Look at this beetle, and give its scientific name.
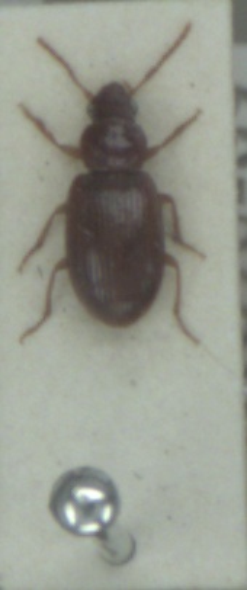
Bradycellus verbasci
